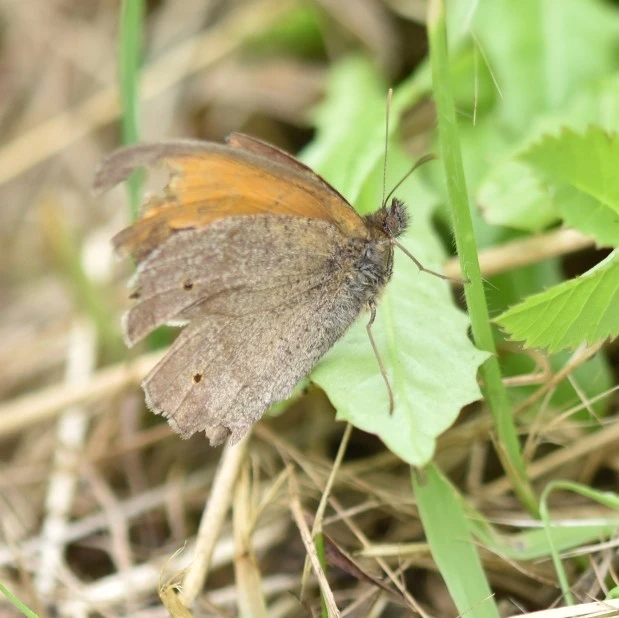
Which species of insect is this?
Maniola jurtina
